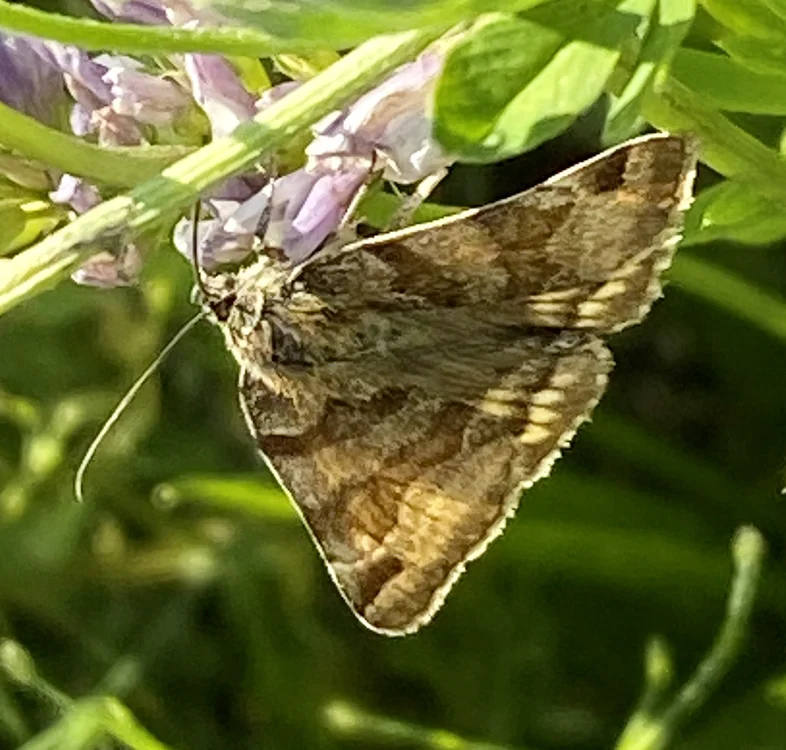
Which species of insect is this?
Euclidia glyphica
